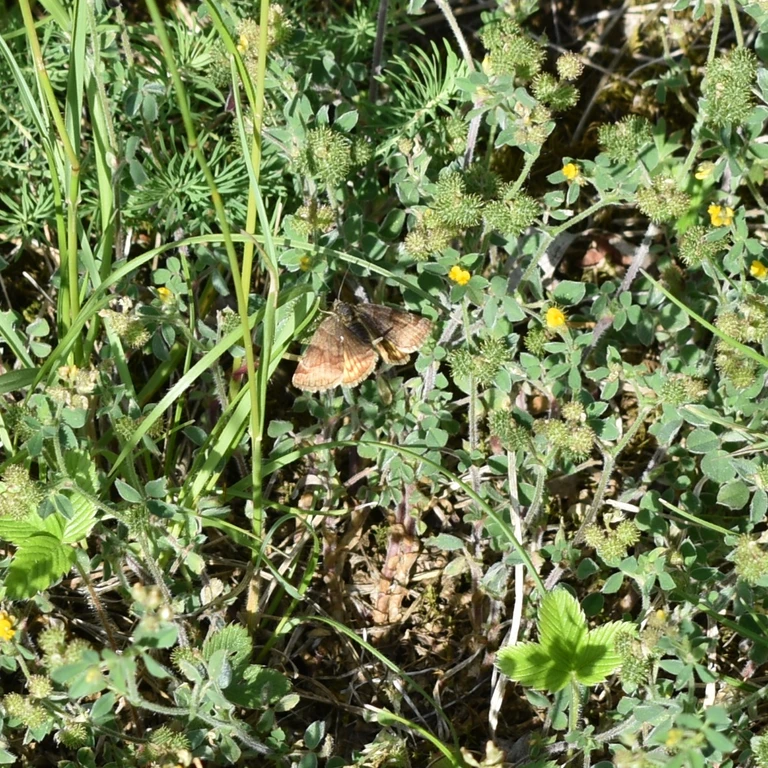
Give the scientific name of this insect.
Euclidia glyphica
